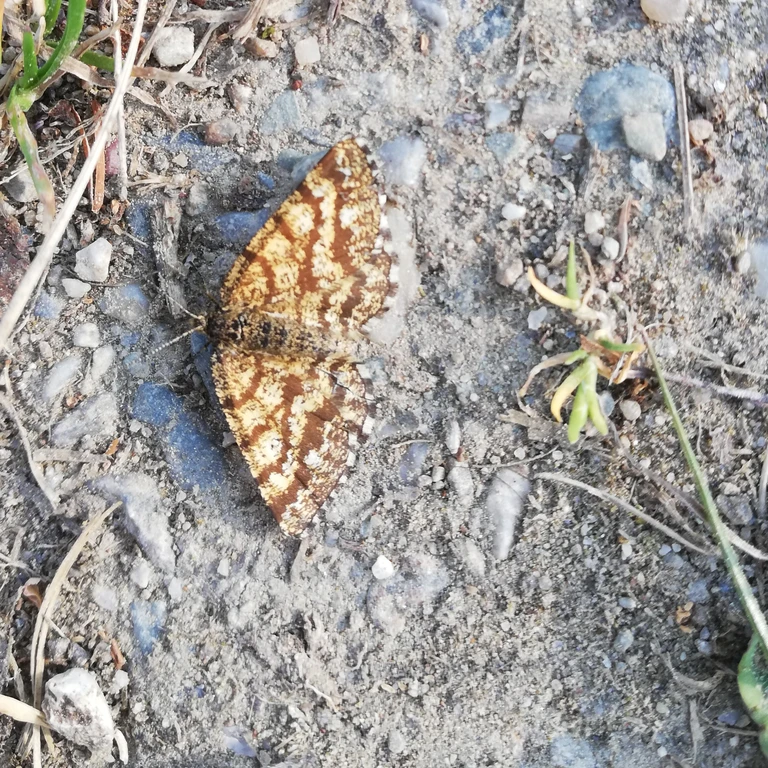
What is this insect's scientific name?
Ematurga atomaria
